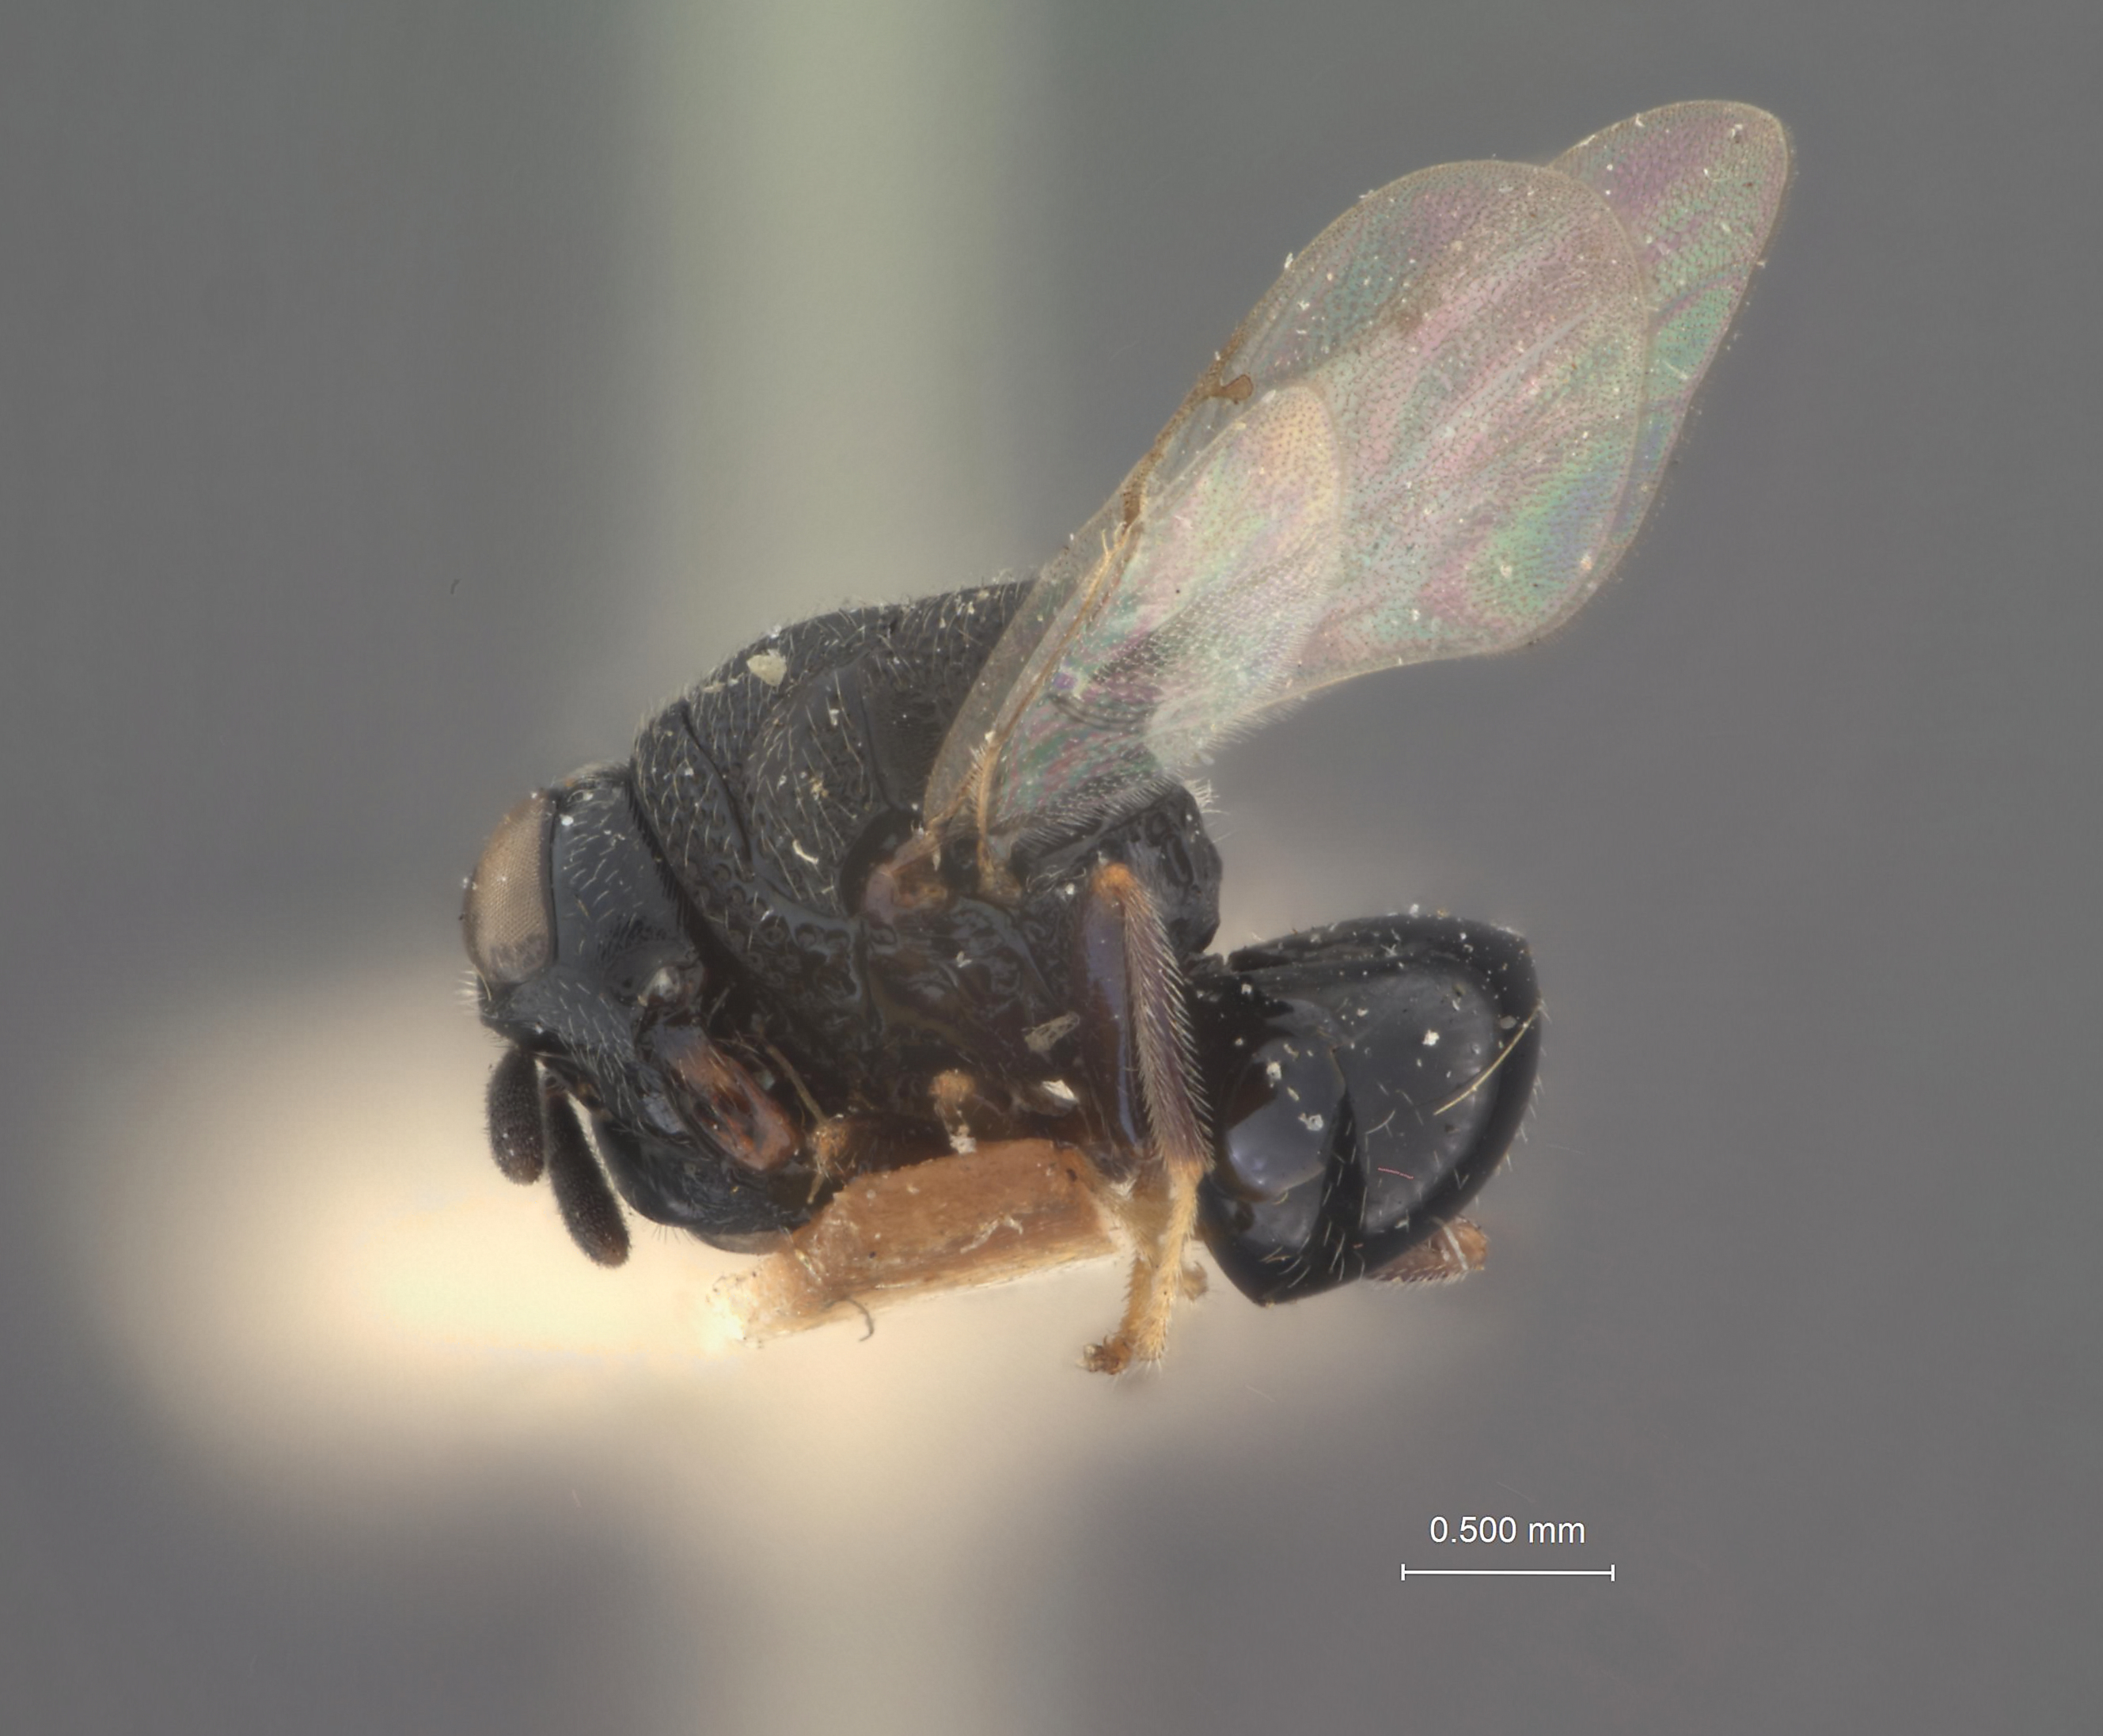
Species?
Perilampus crawfordi
